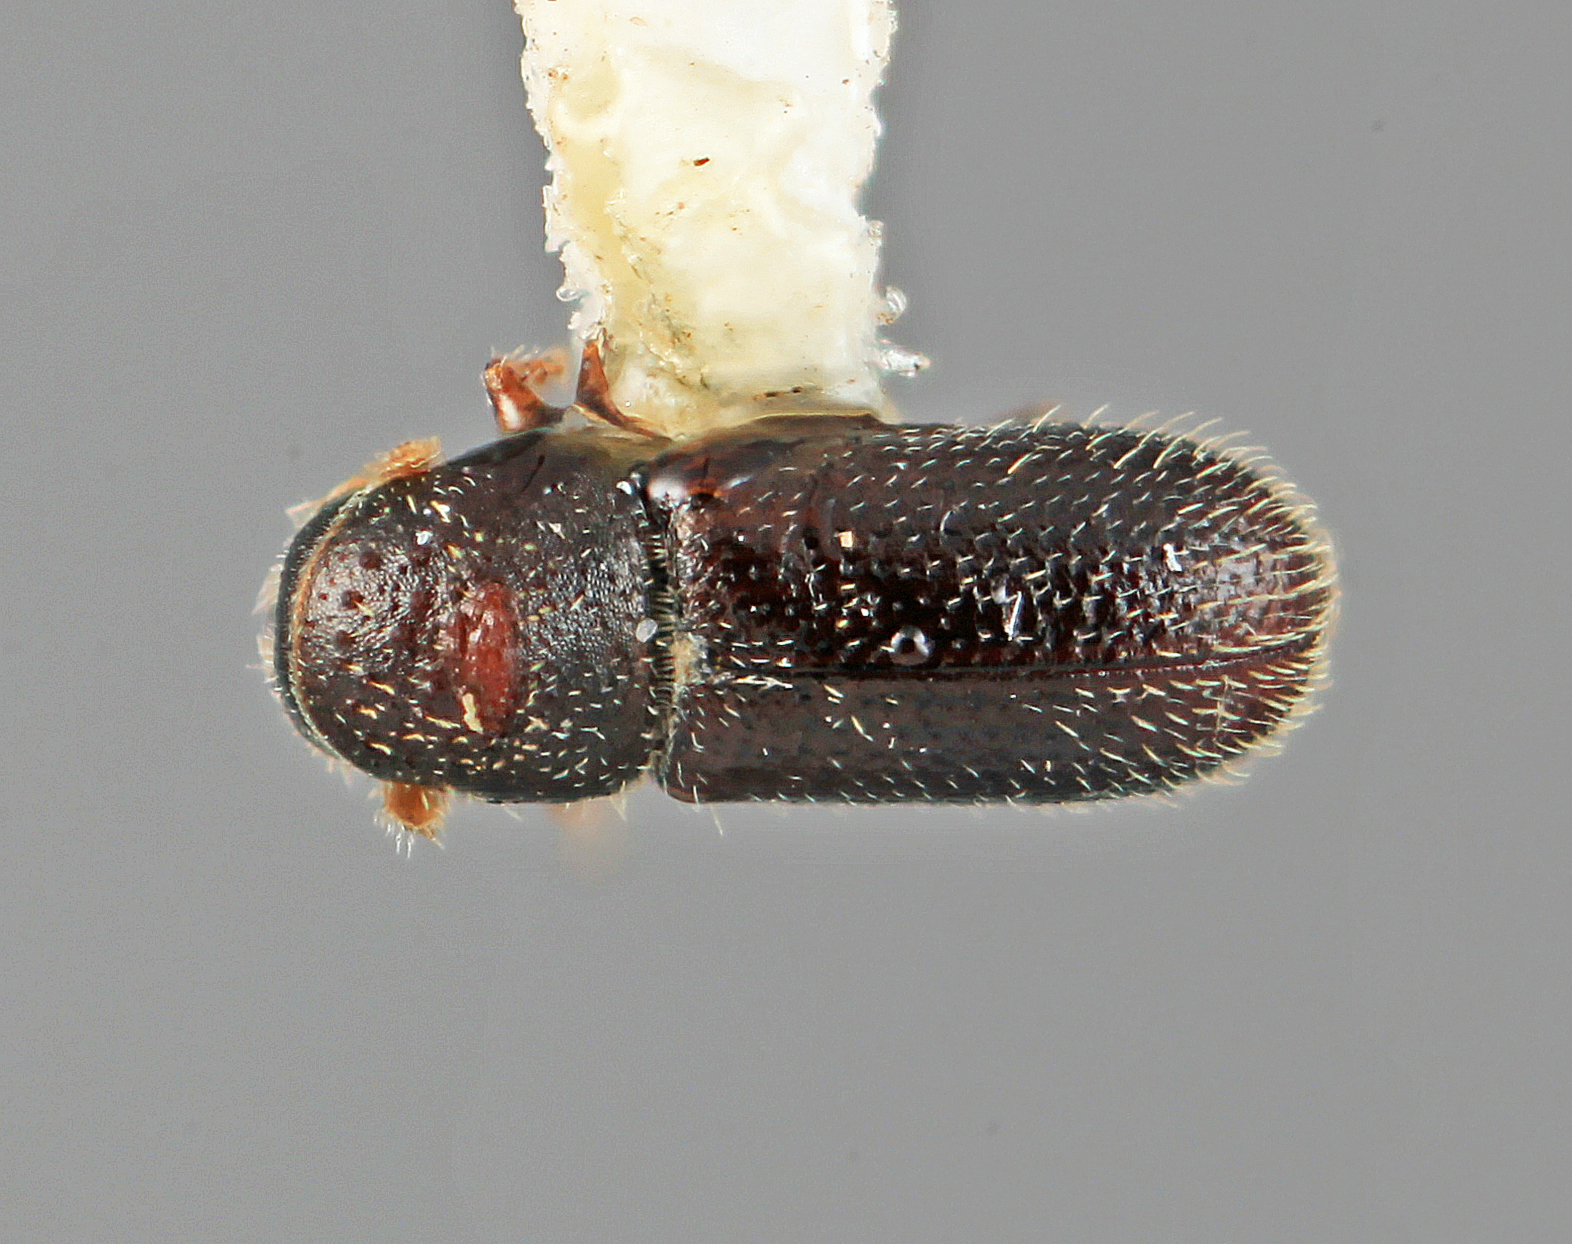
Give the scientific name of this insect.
Pseudothysanoes cuspidis
